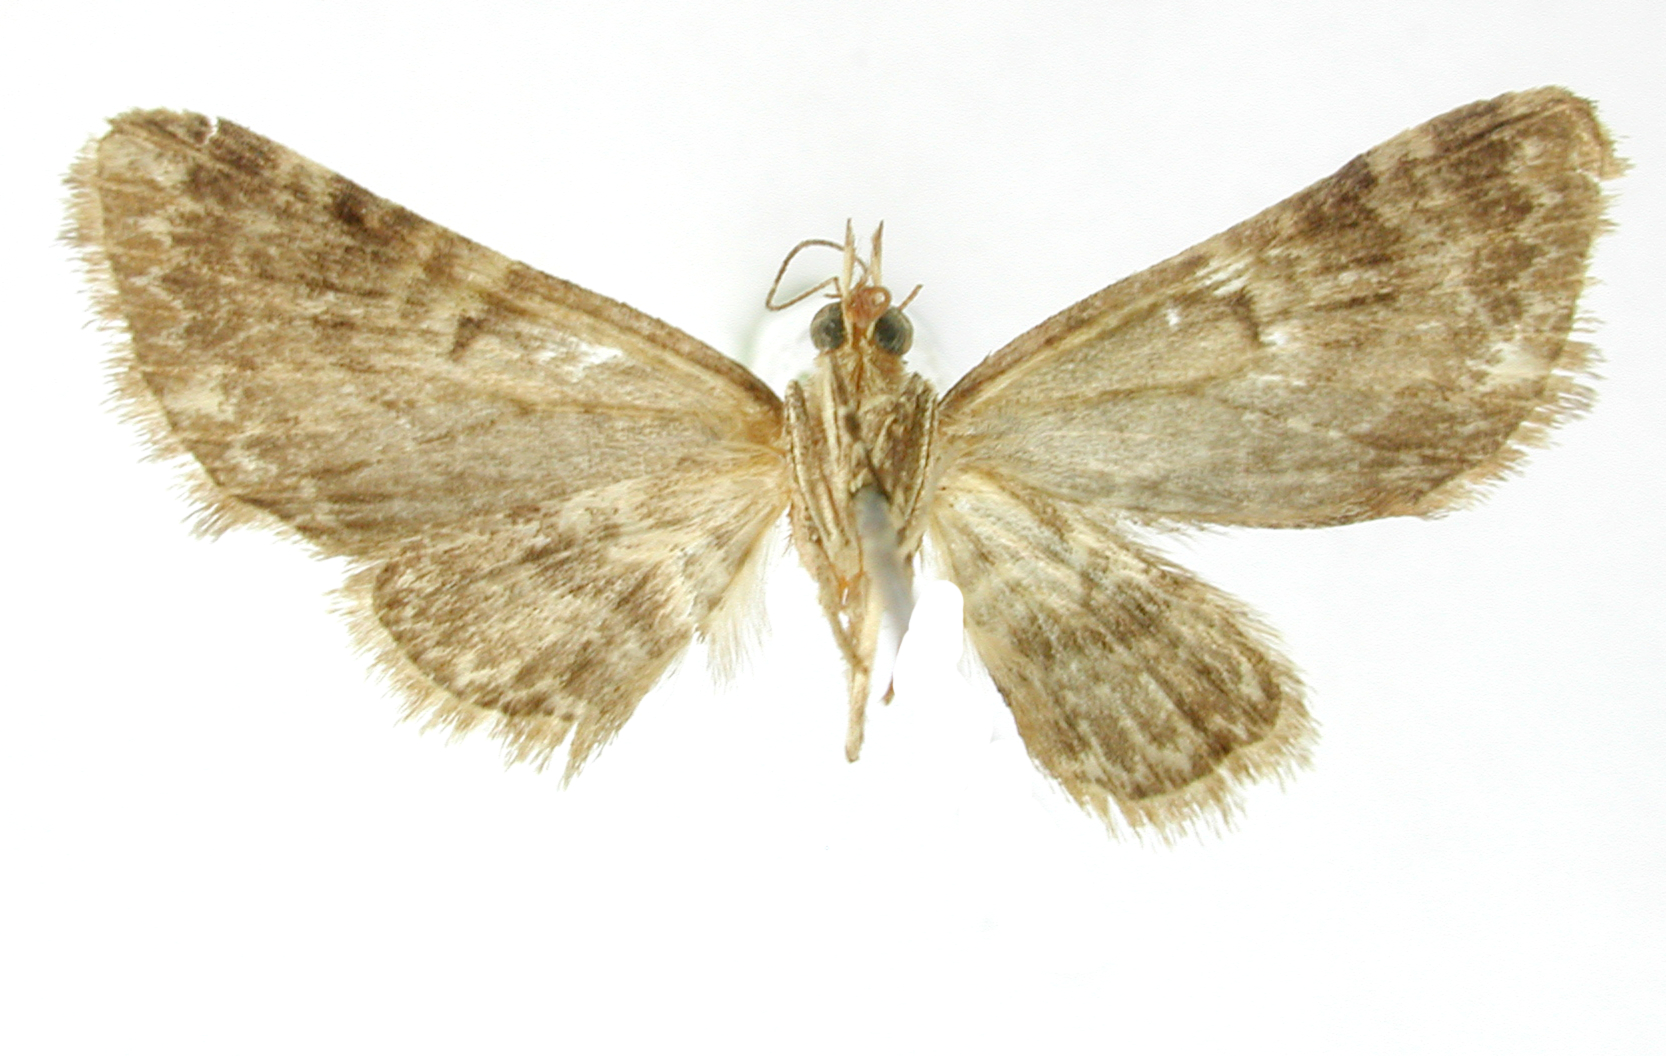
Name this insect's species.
Eupithecia cariosa
